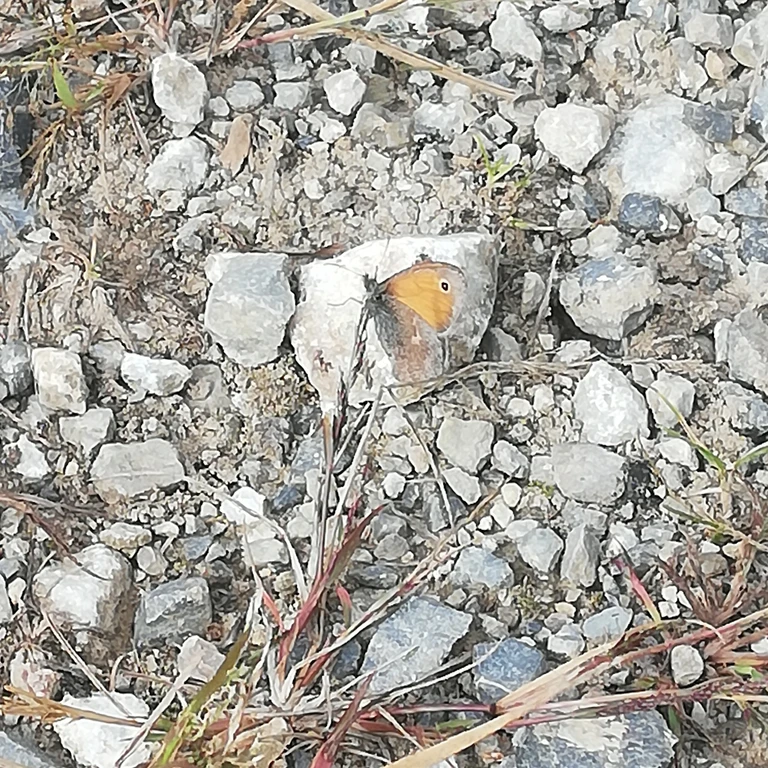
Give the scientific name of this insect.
Coenonympha pamphilus
